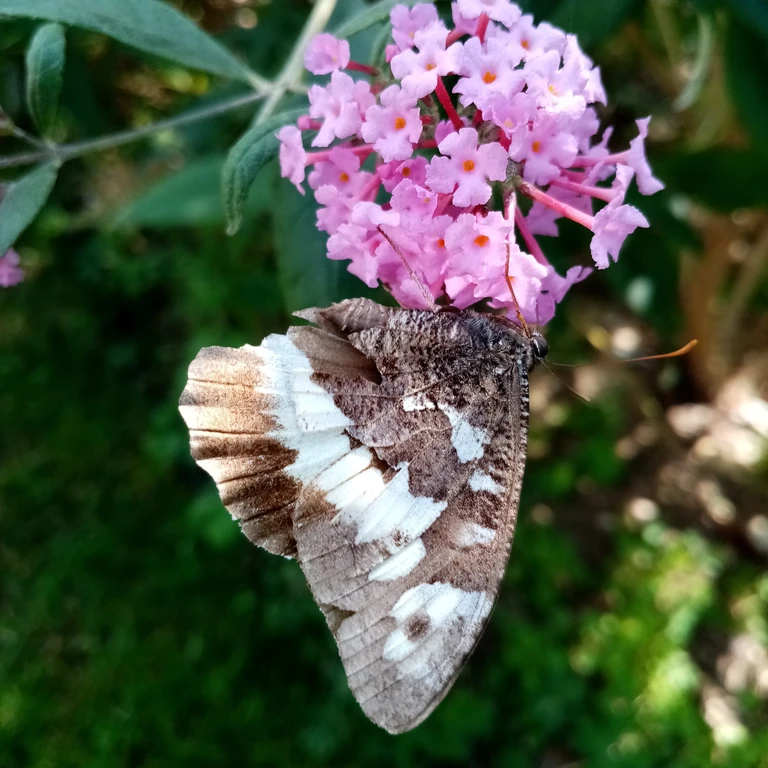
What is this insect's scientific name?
Brintesia circe
